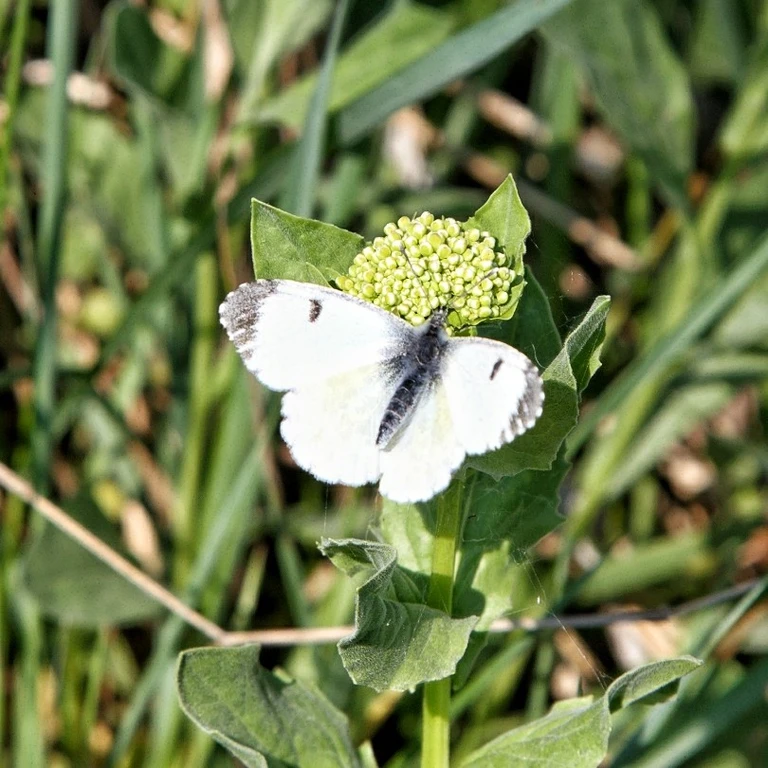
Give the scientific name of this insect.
Anthocharis cardamines
